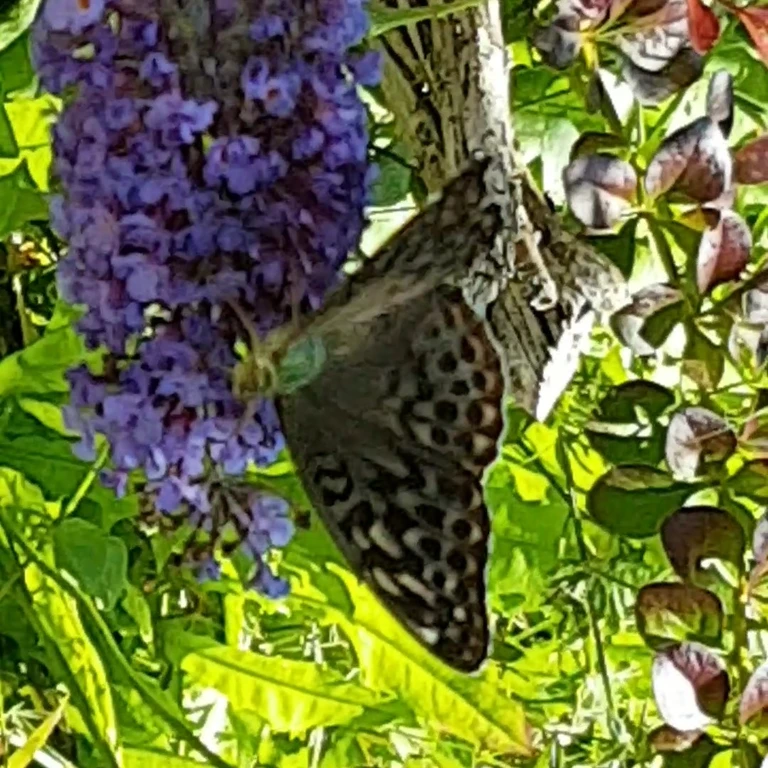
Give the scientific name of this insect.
Argynnis paphia
